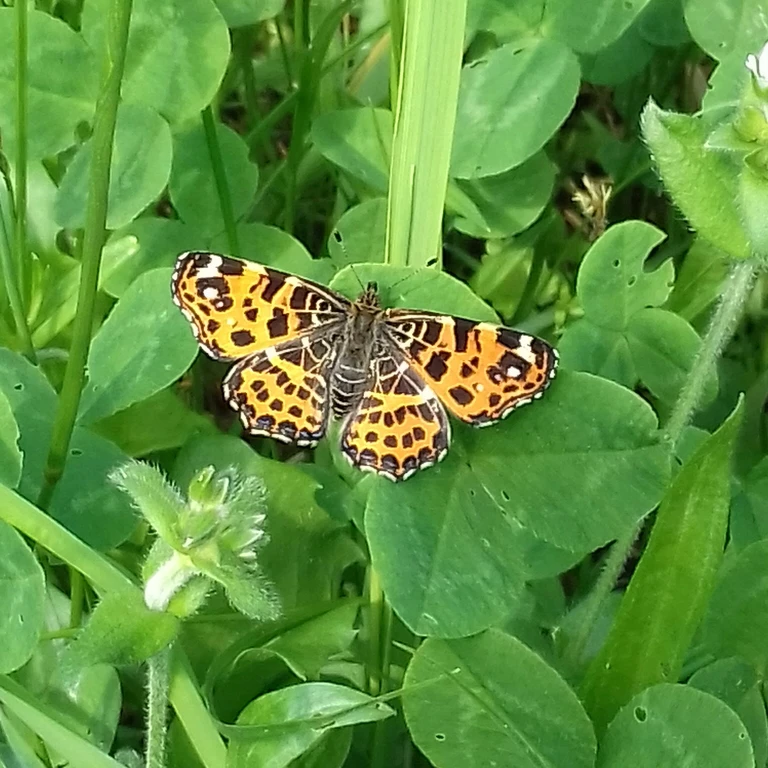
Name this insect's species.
Araschnia levana
